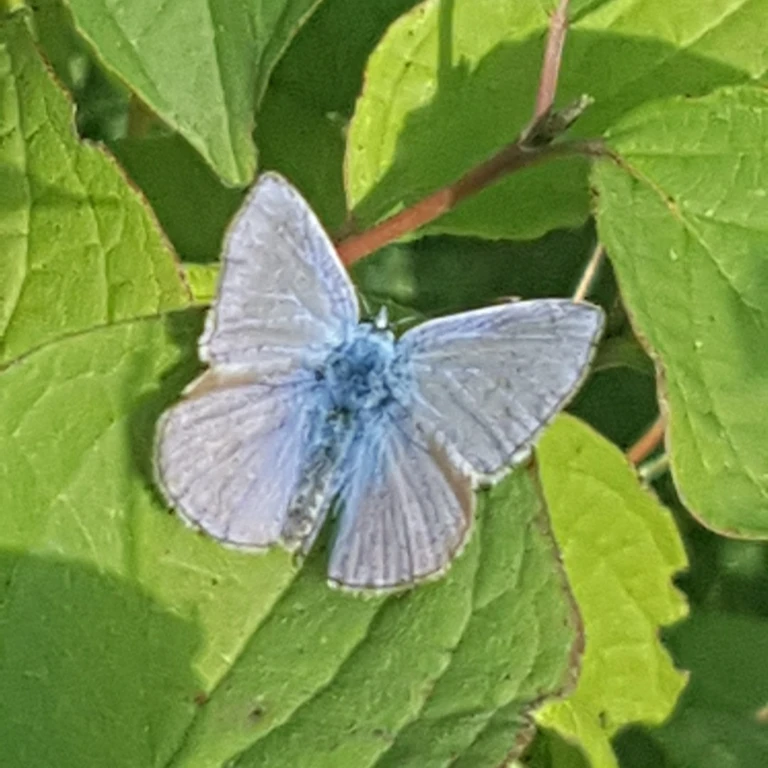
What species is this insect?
Polyommatus icarus
